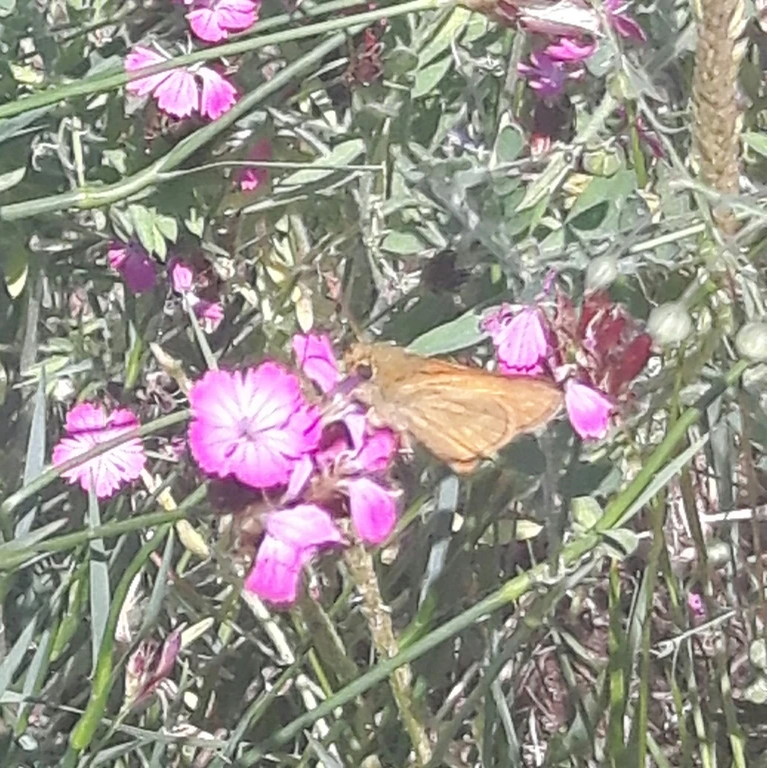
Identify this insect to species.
Ochlodes sylvanus (also Ochlodes venata)
